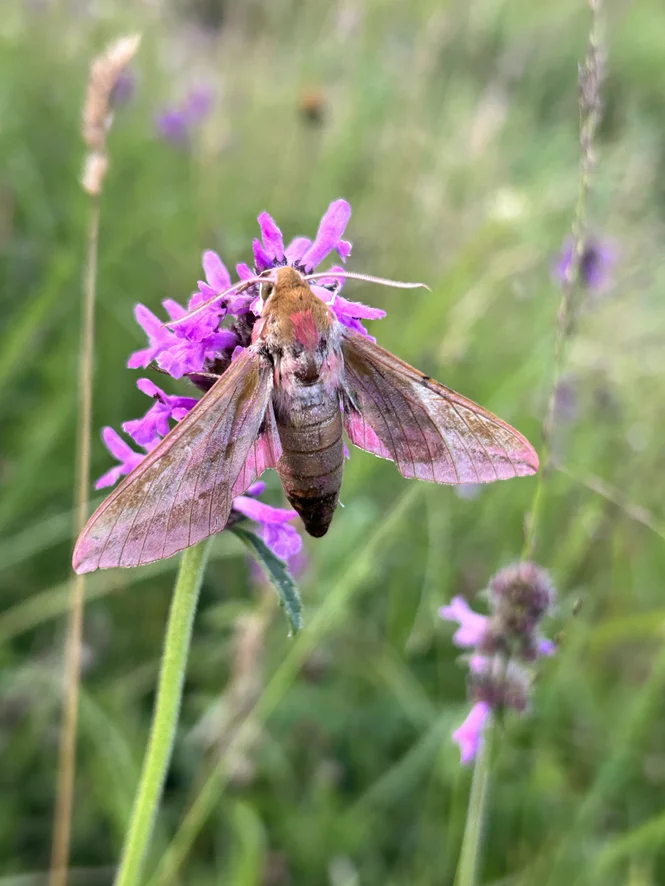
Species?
Deilephila elpenor
